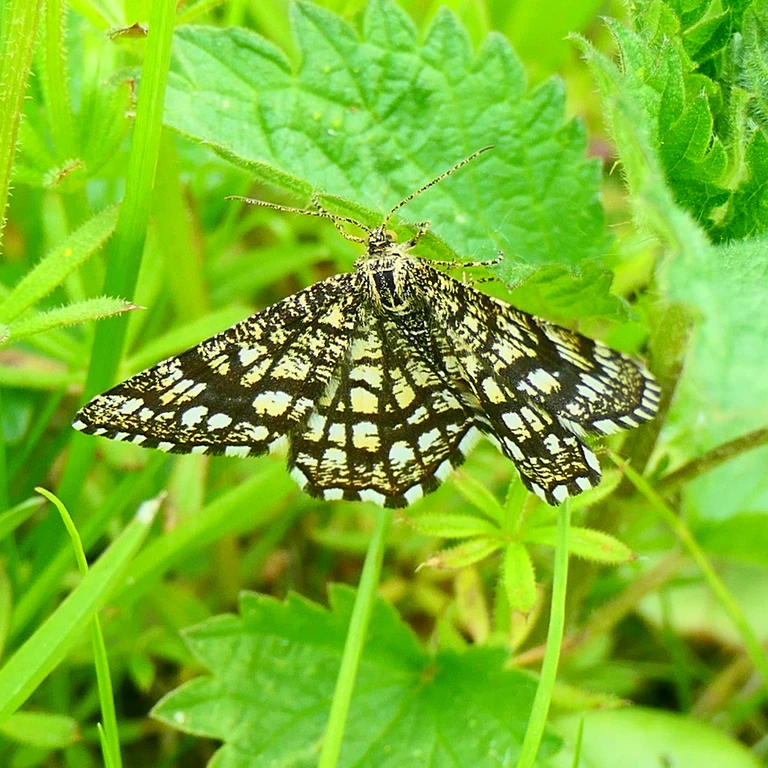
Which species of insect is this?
Chiasmia clathrata
